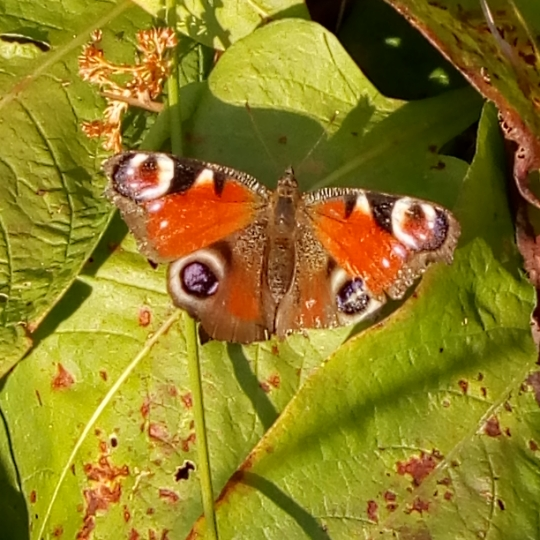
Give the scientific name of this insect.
Aglais io
